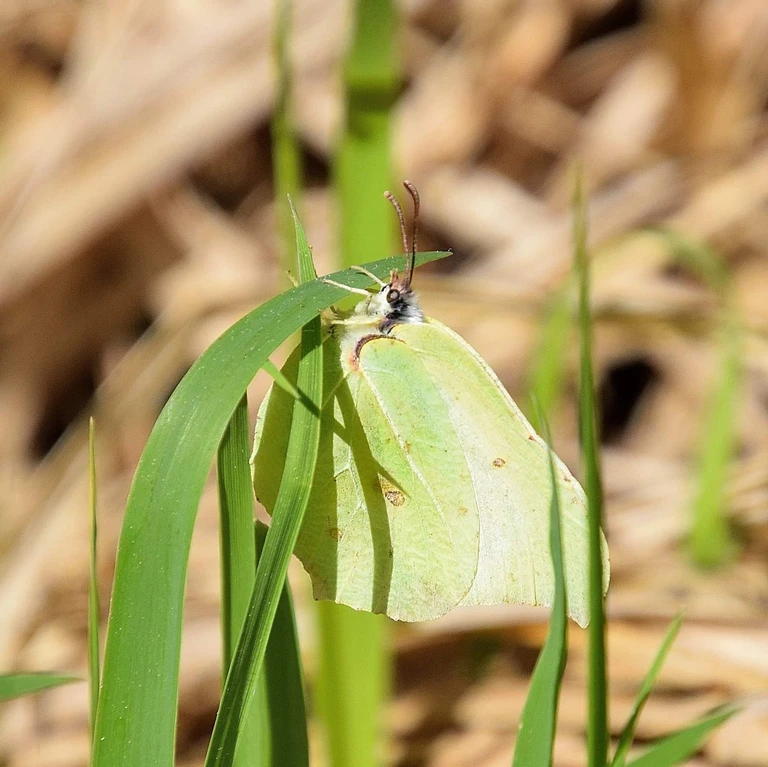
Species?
Gonepteryx rhamni
